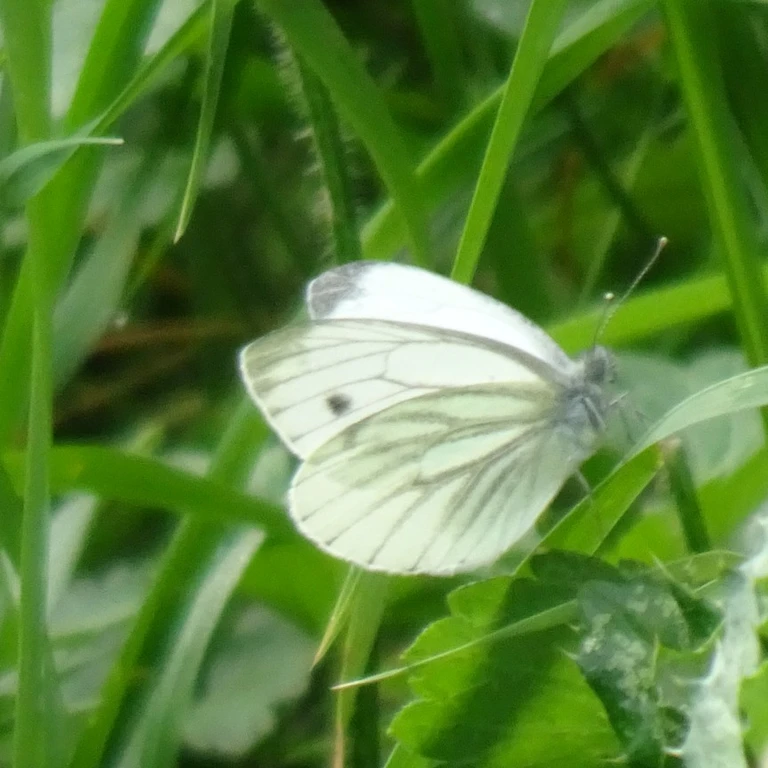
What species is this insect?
Pieris napi
